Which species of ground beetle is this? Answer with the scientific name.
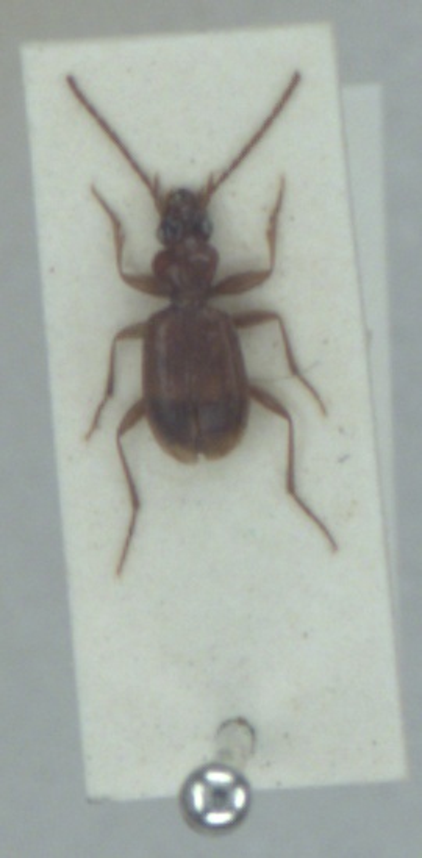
Blemus discus
